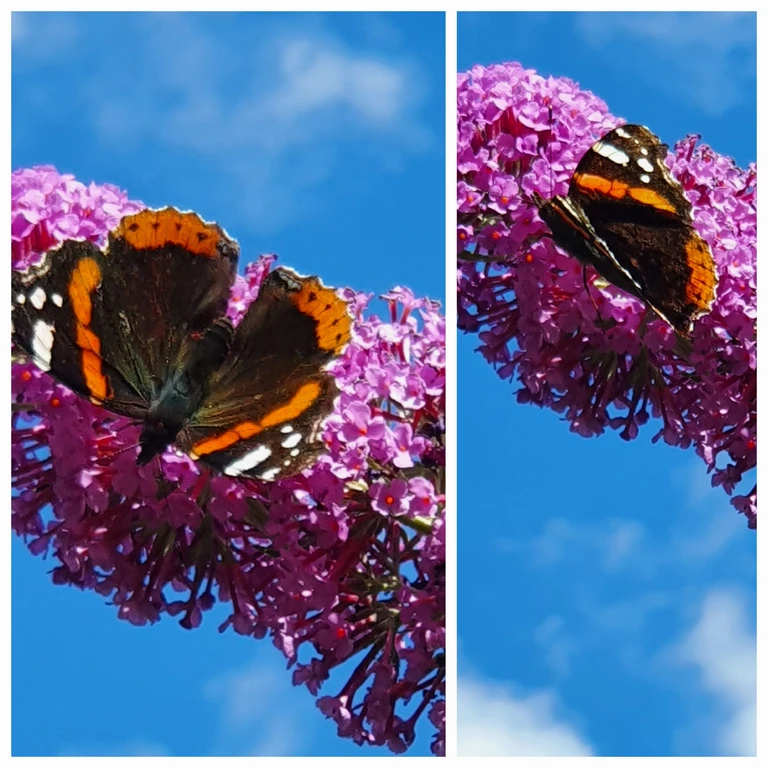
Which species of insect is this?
Vanessa atalanta
